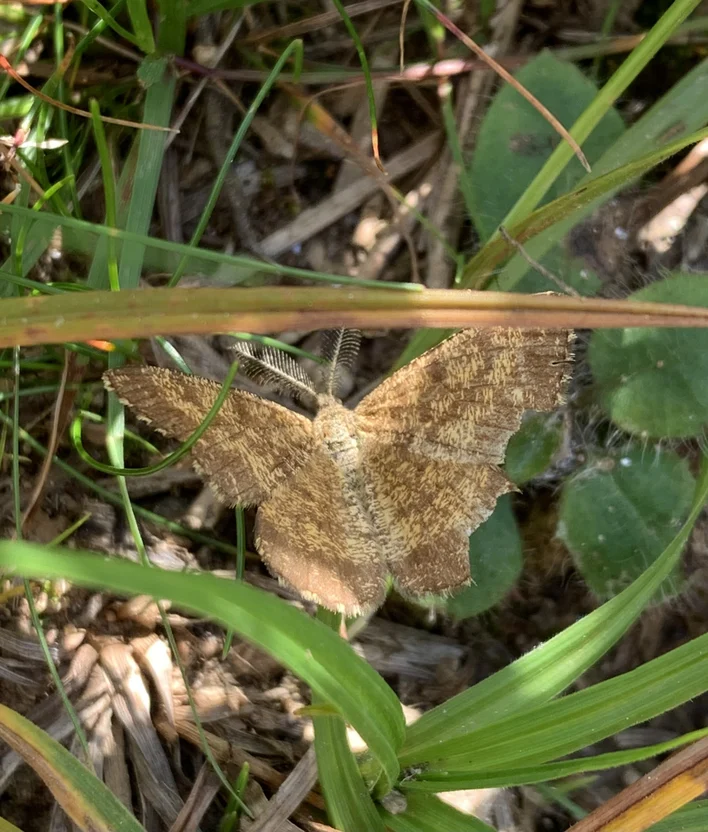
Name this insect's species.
Ematurga atomaria
